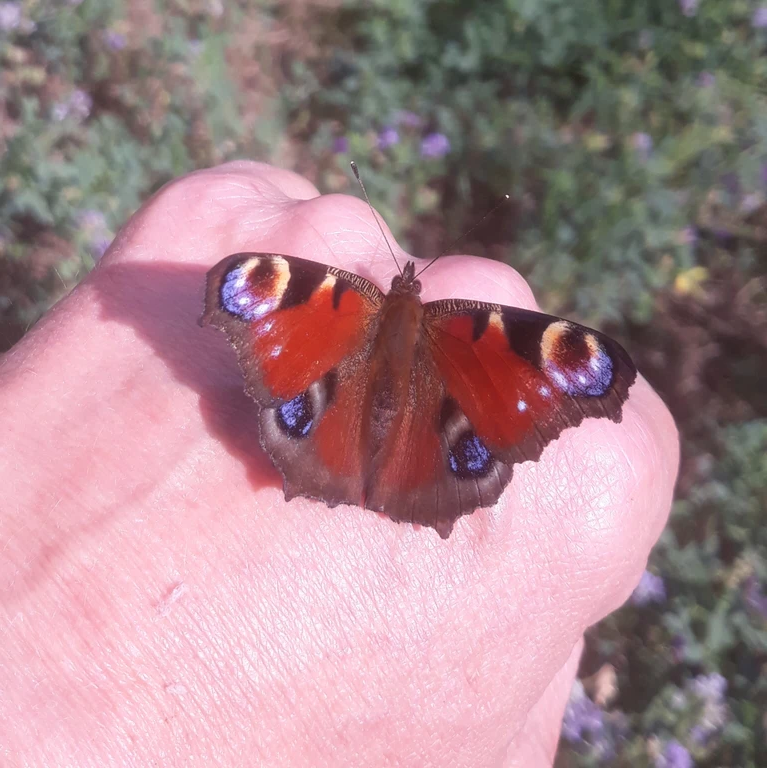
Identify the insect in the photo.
Aglais io
